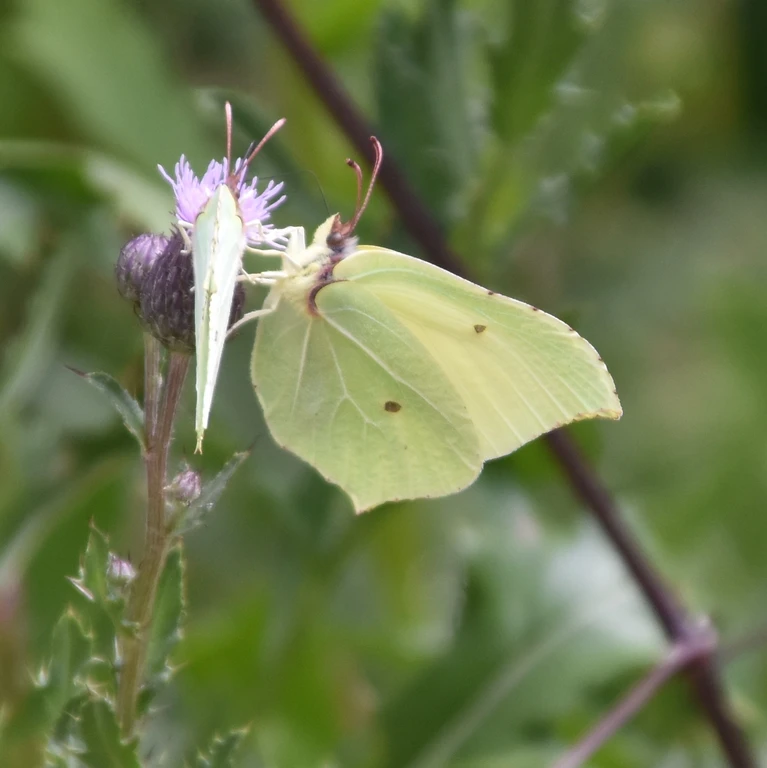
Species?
Gonepteryx rhamni
